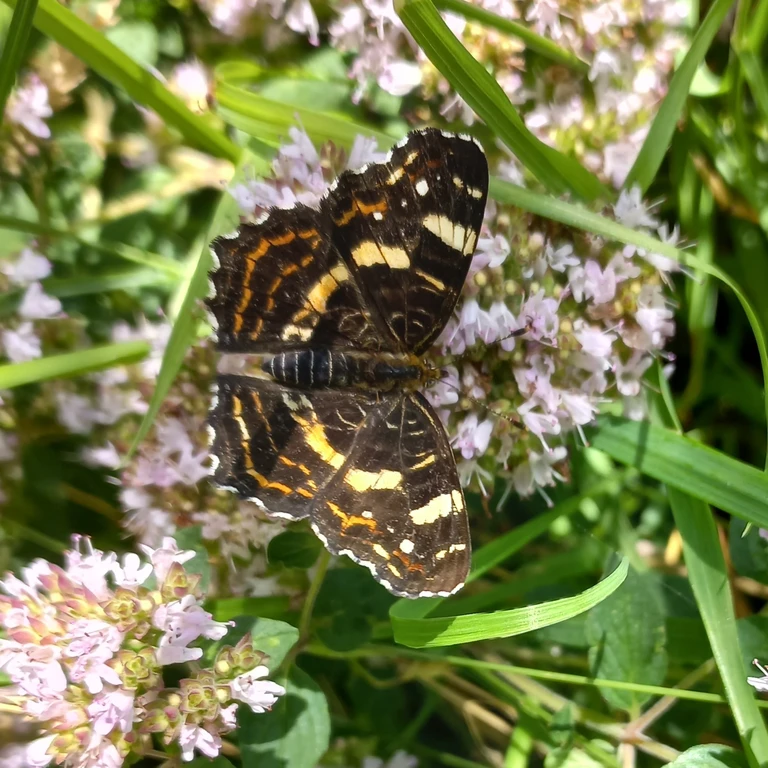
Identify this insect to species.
Araschnia levana
